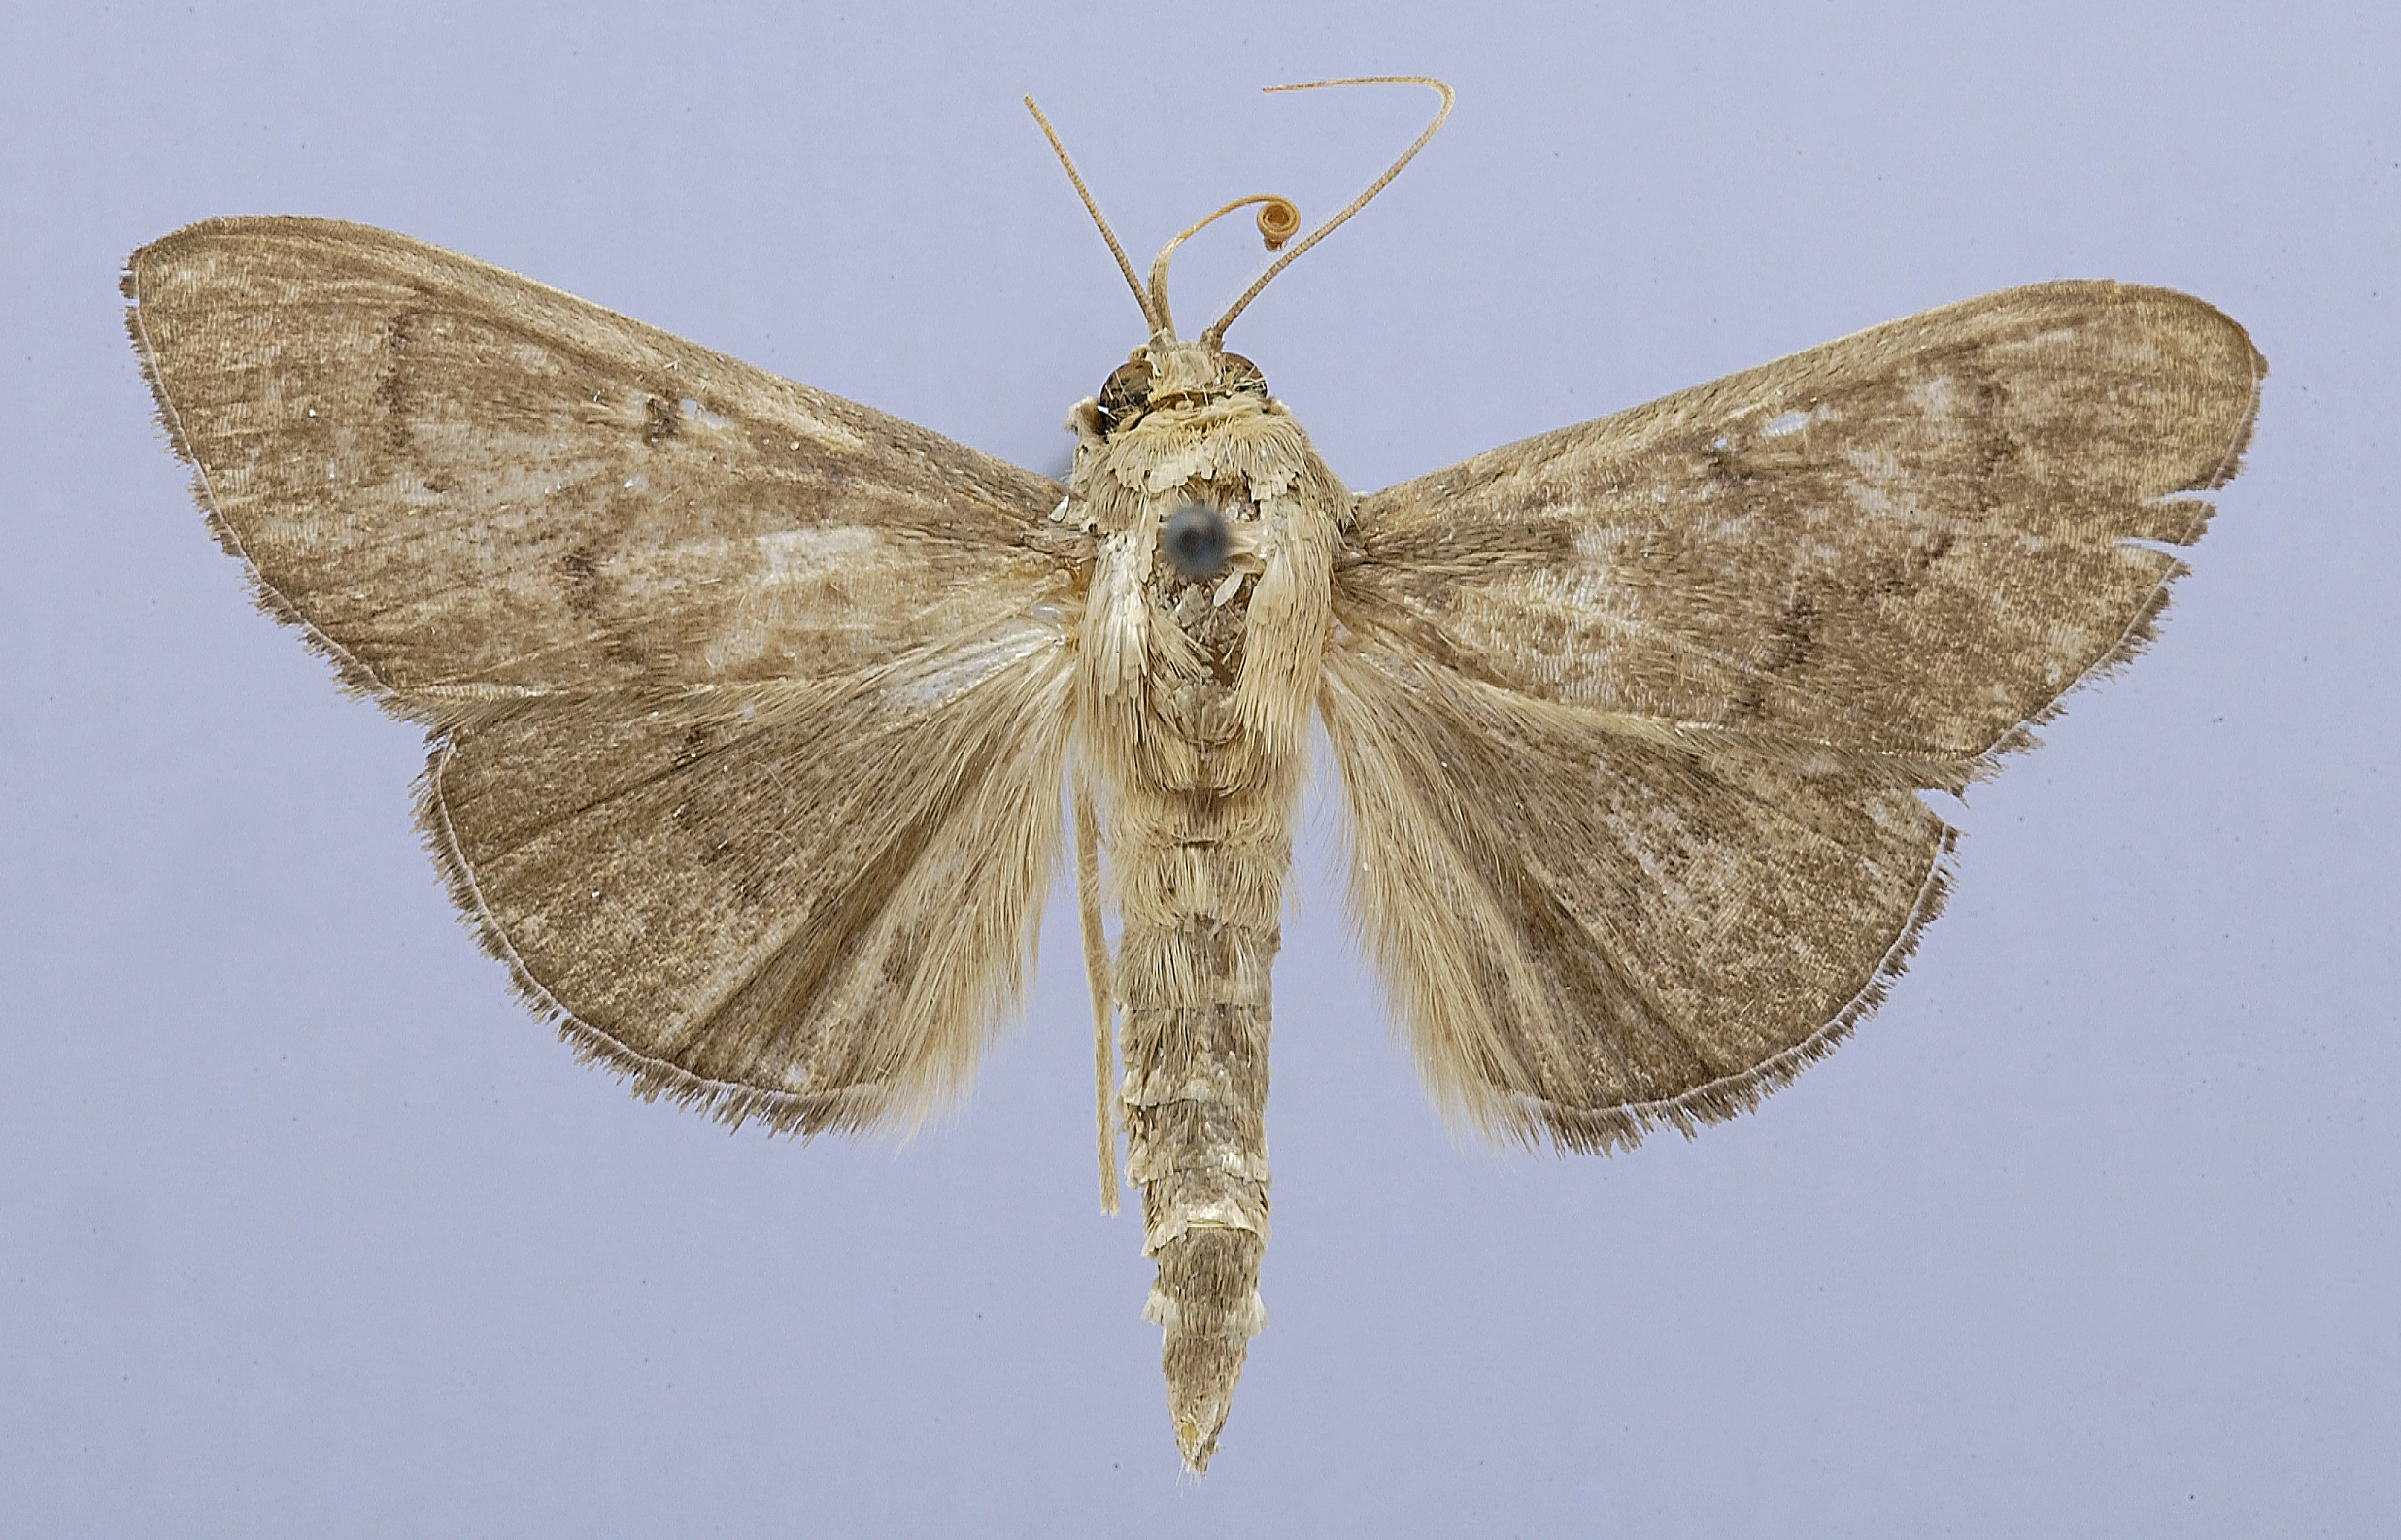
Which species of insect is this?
Sylepta macarealis
